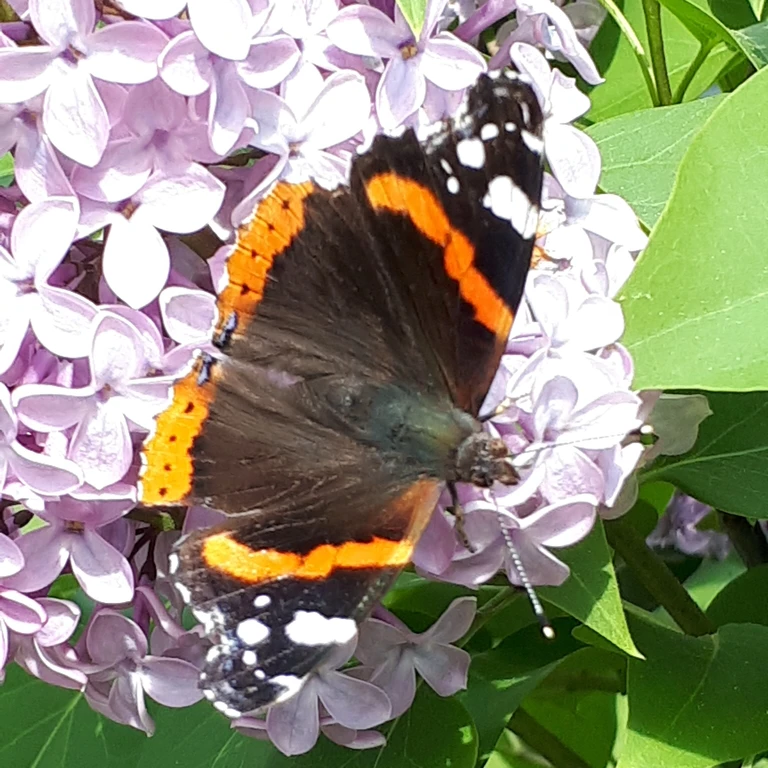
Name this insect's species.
Vanessa atalanta
